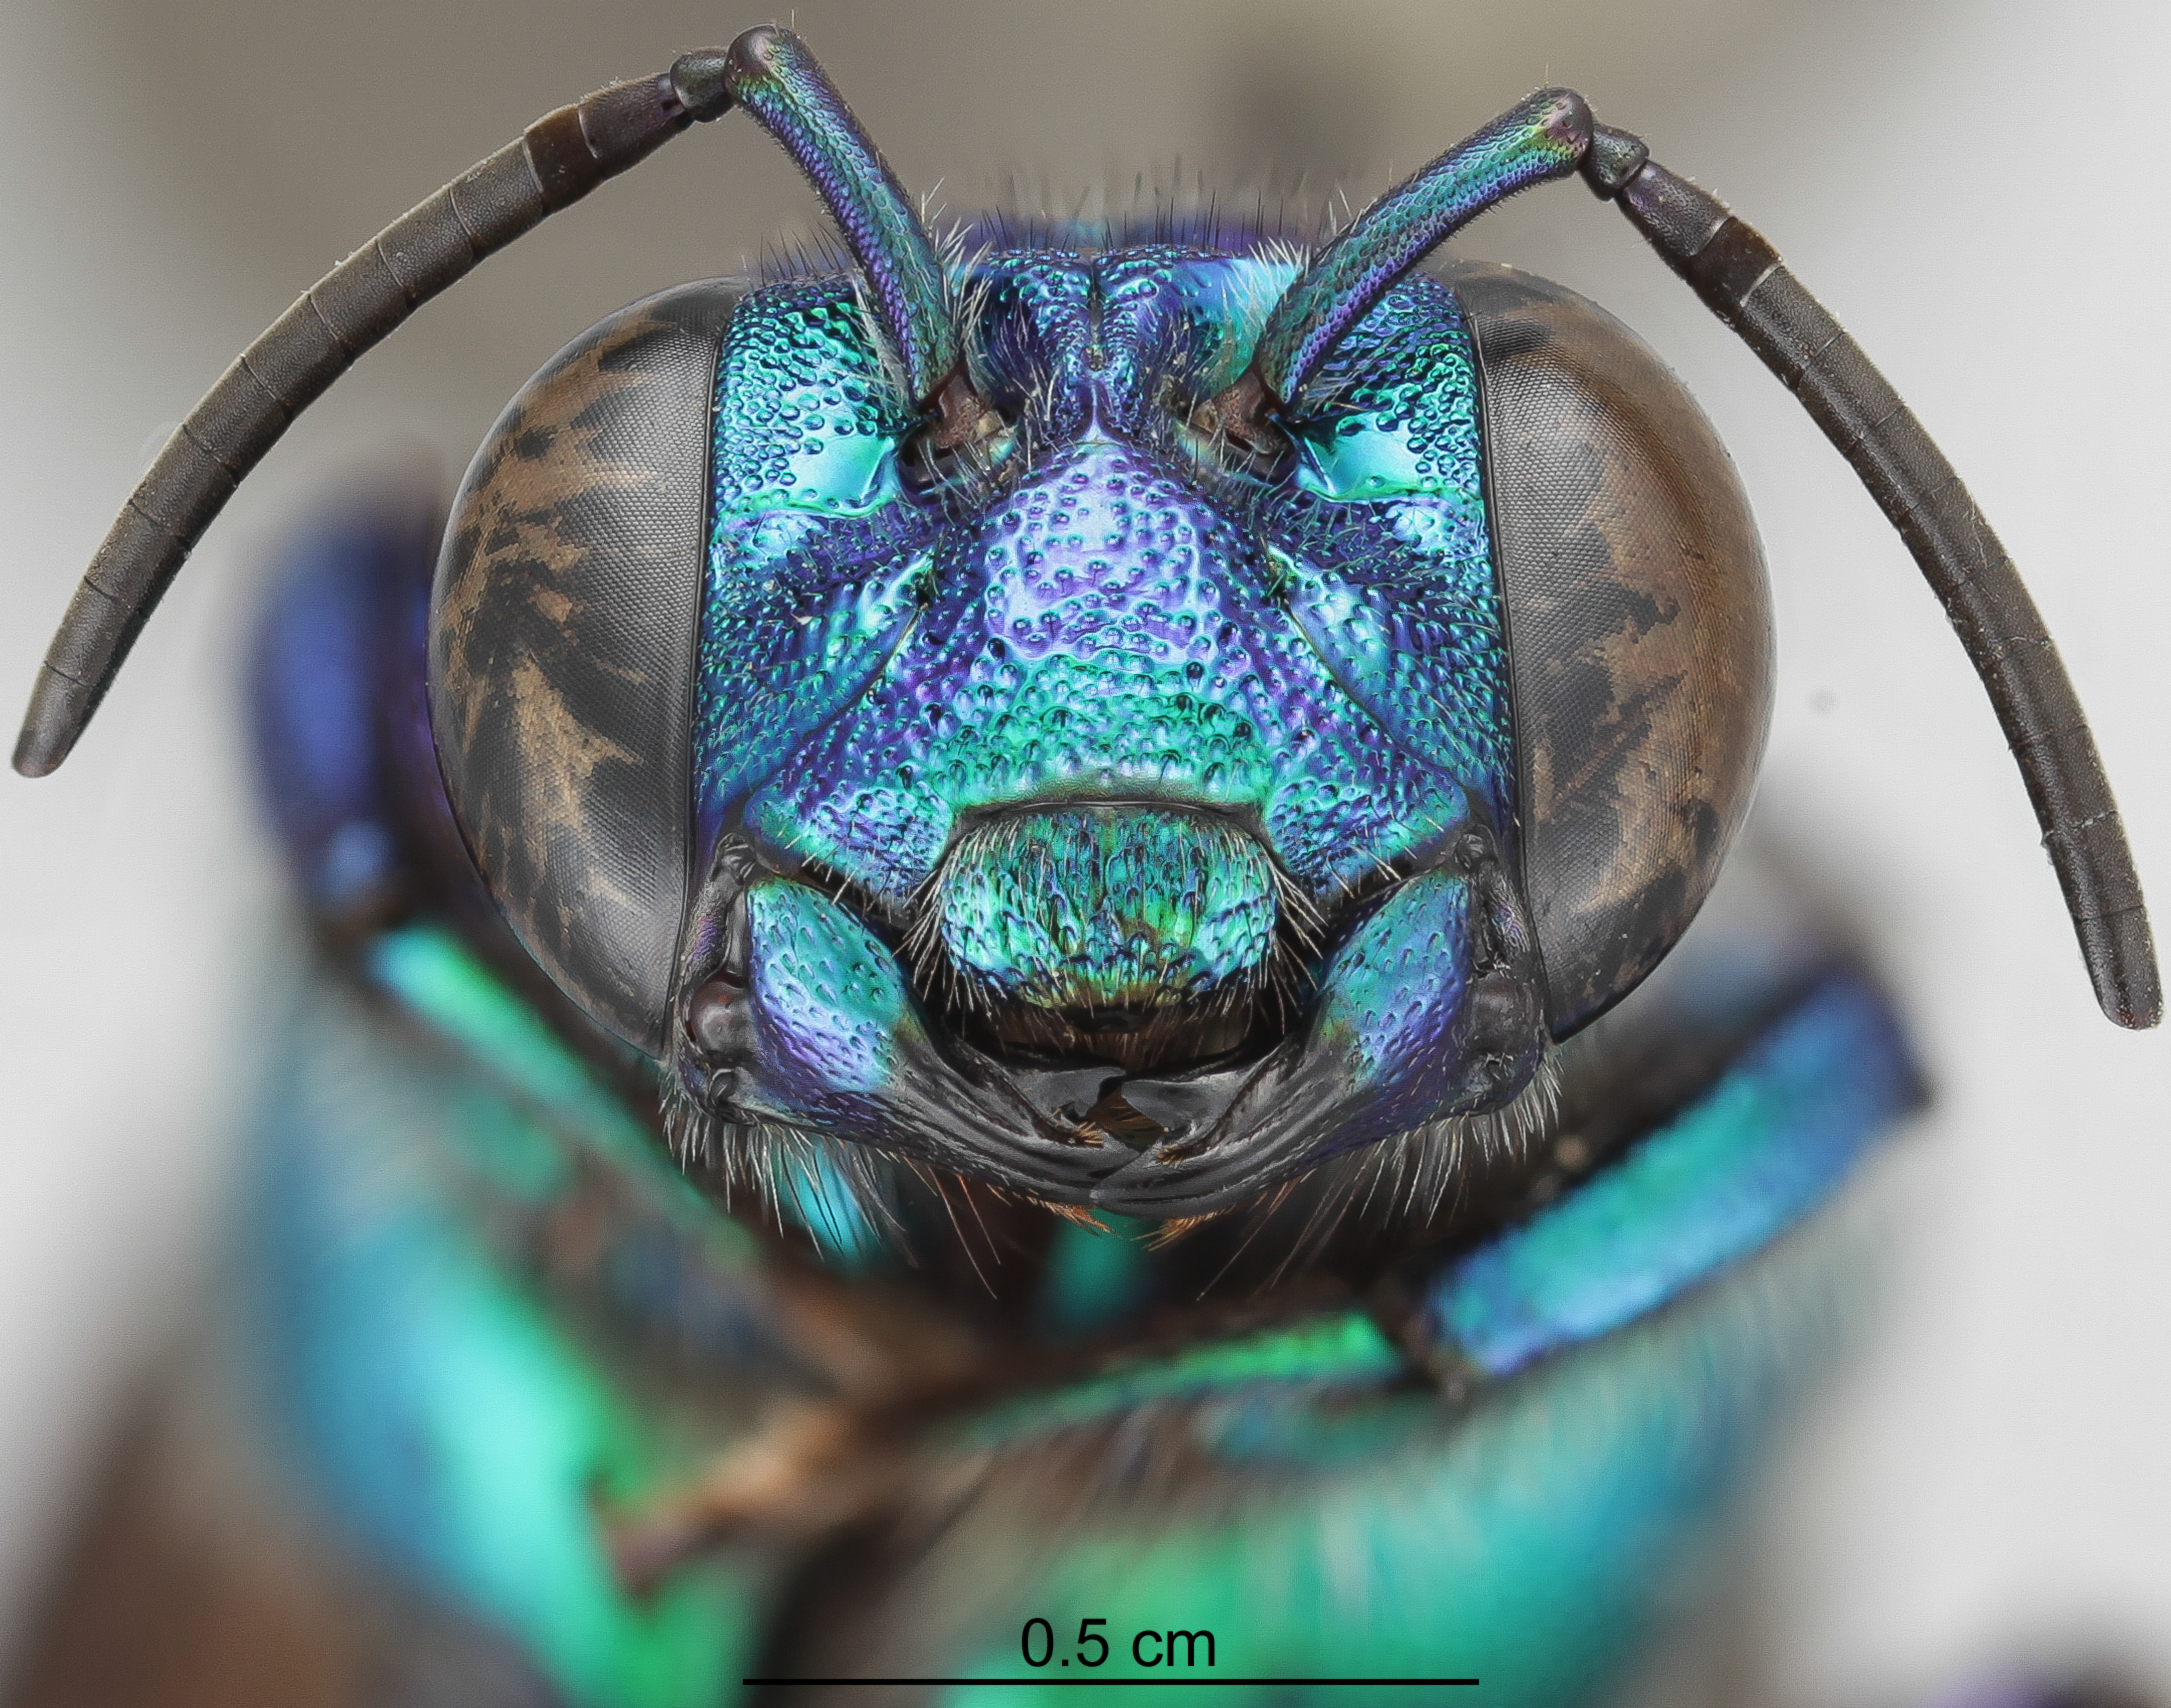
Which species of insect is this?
Exaerete trochanterica
